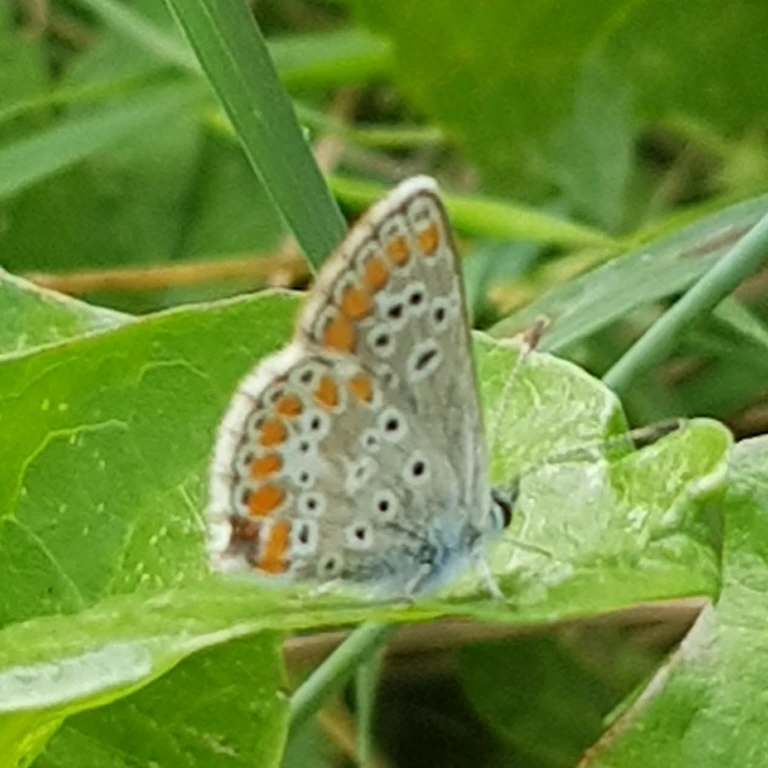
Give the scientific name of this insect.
Aricia agestis/artaxerxes
